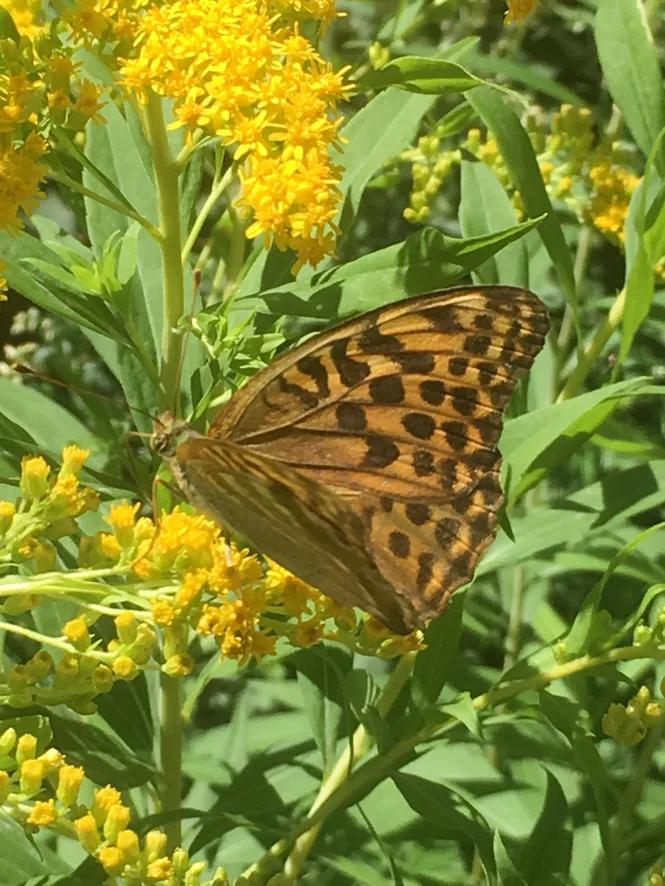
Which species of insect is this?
Argynnis paphia
